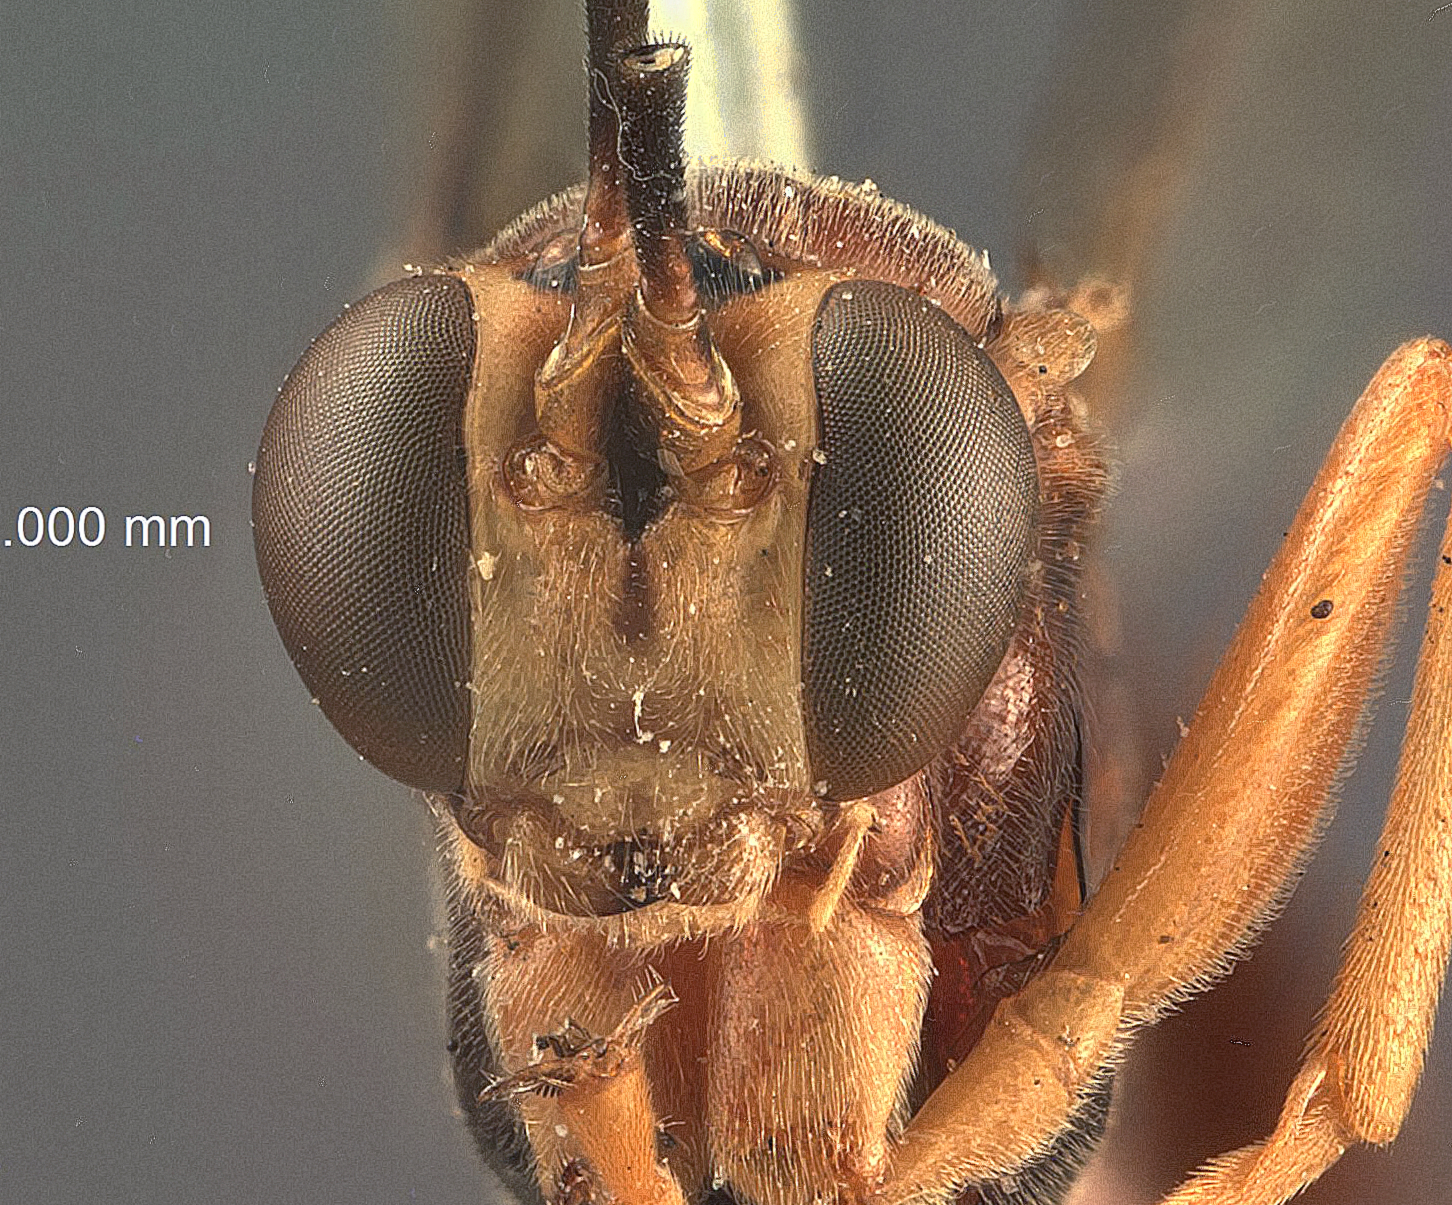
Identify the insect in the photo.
Euctenopus novazealandicus
